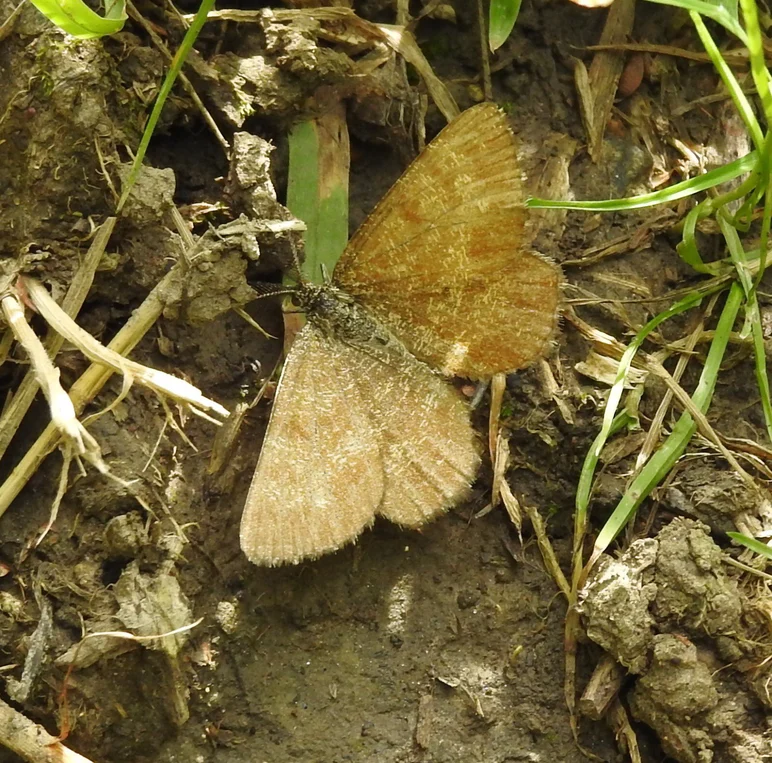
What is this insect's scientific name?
Ematurga atomaria
